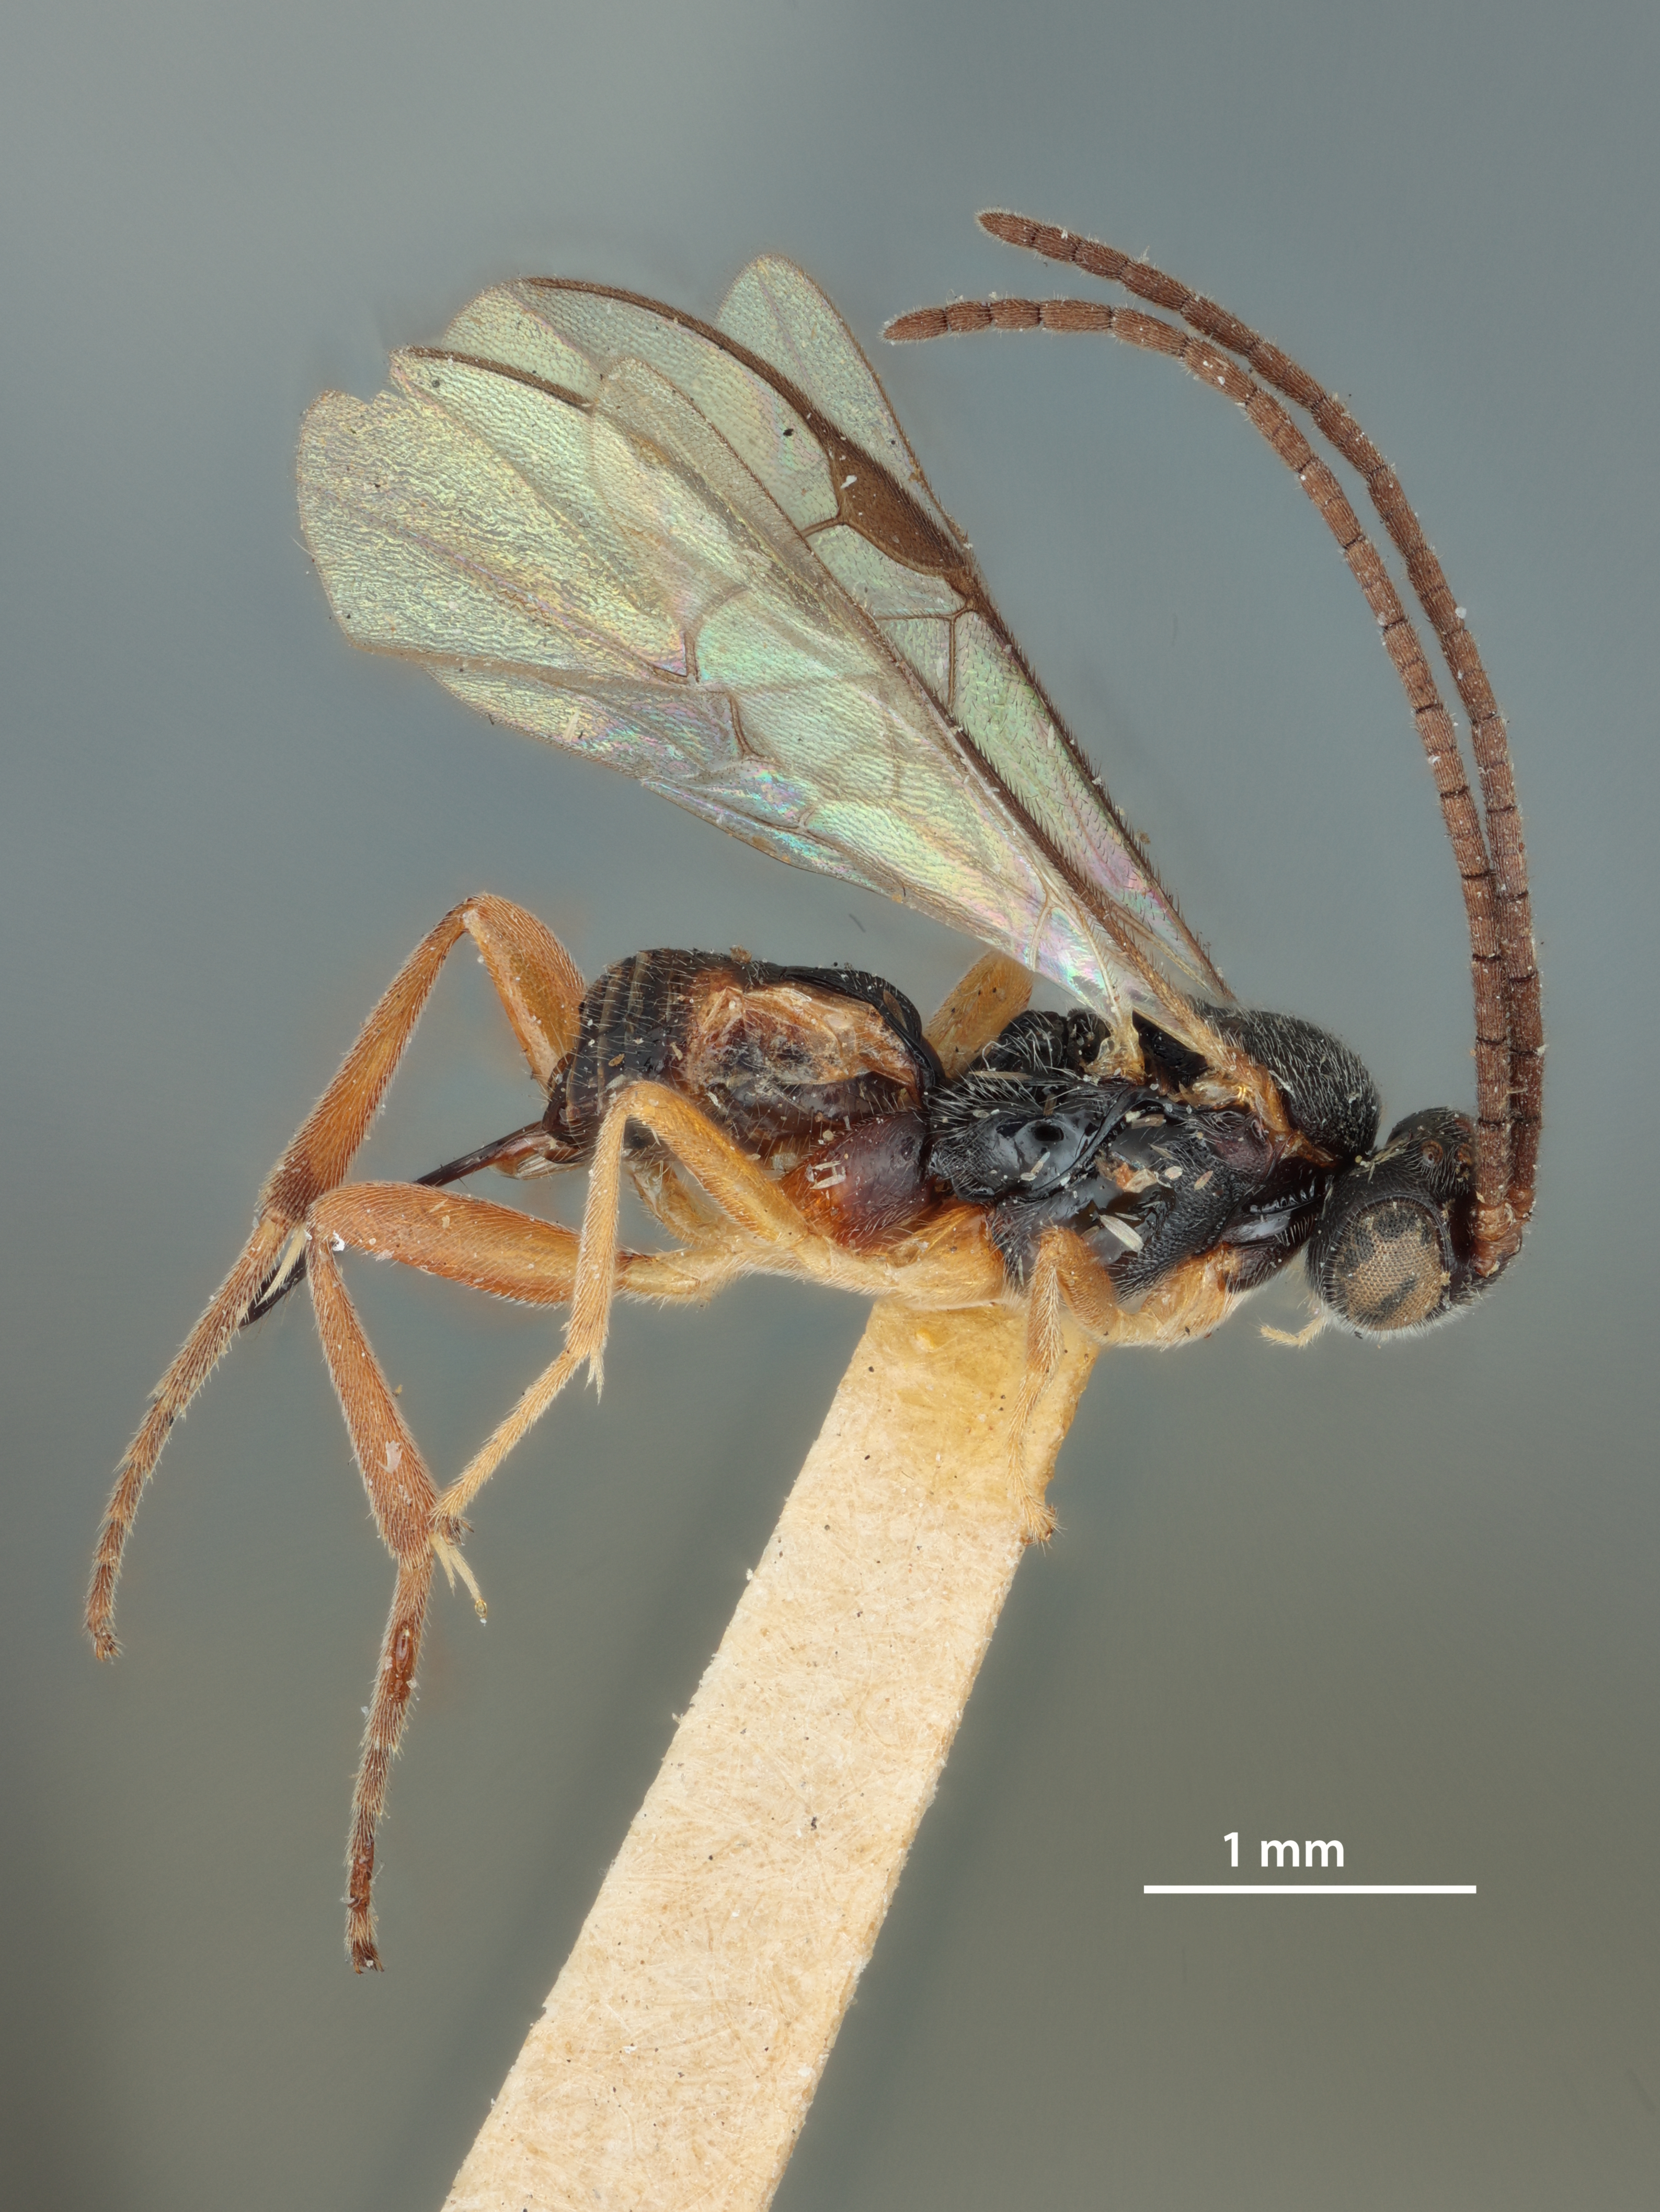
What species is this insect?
Apanteles cestius
